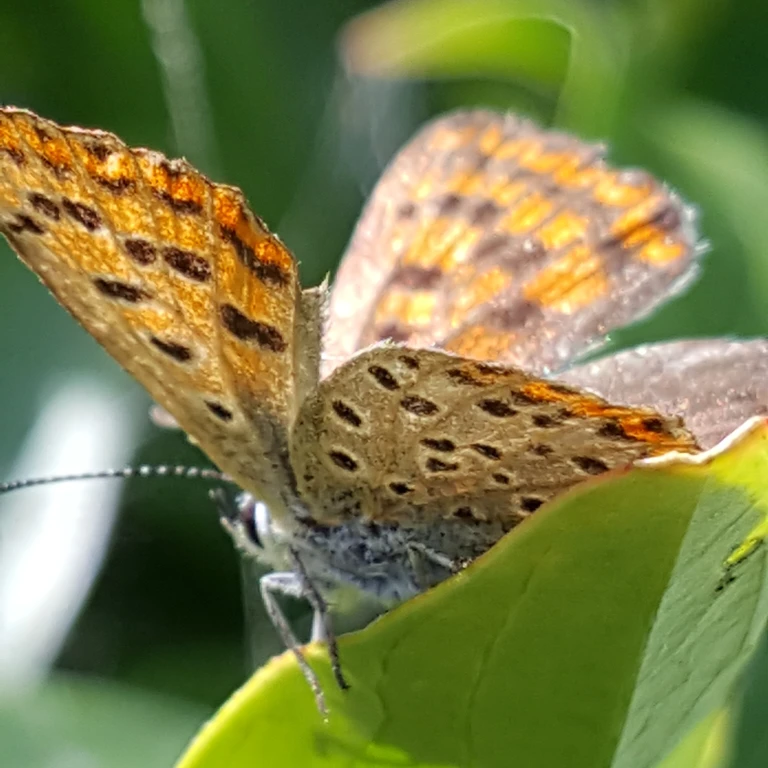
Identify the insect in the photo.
Lycaena tityrus (also Loweia tityrus)
